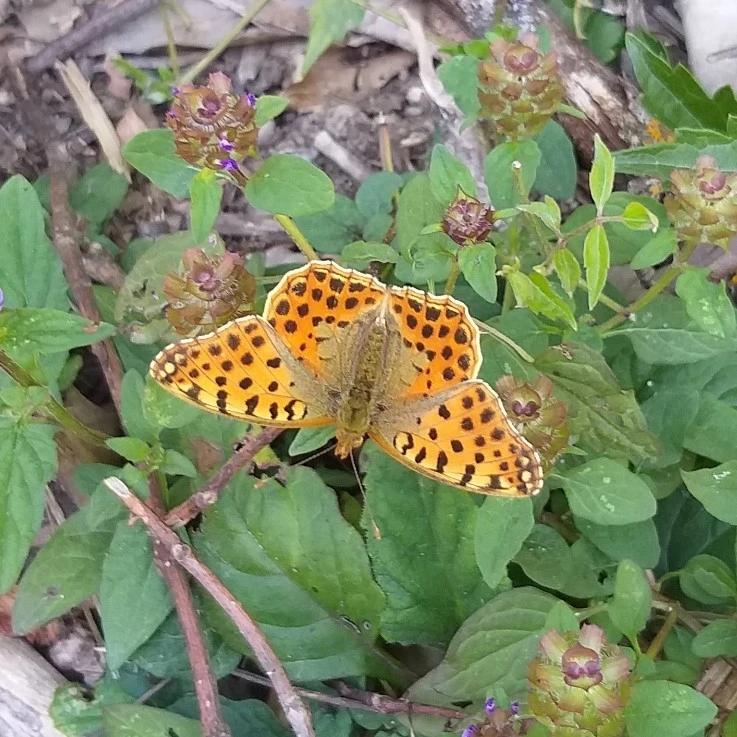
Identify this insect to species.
Issoria lathonia
